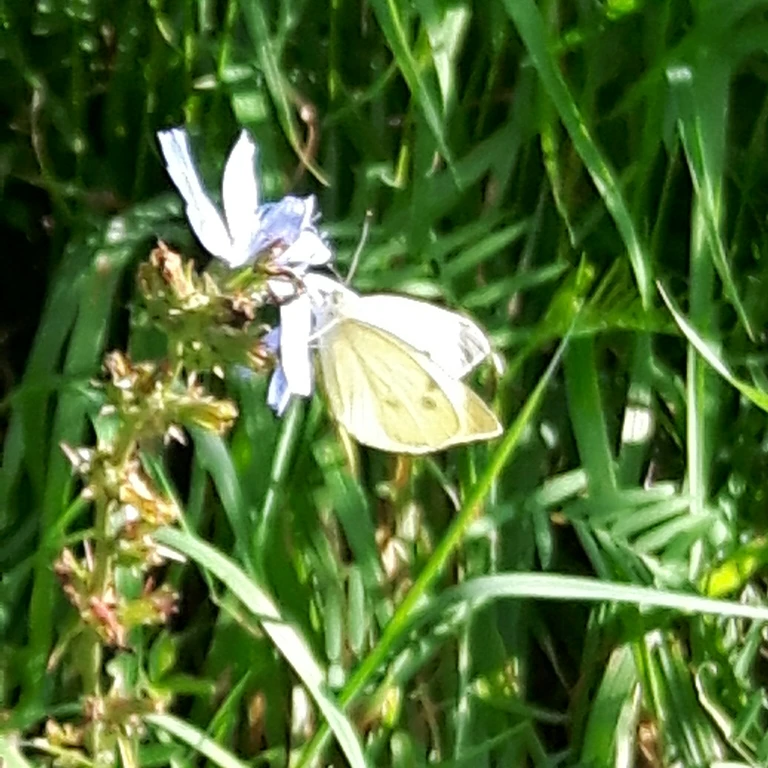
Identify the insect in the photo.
Pieris napi
